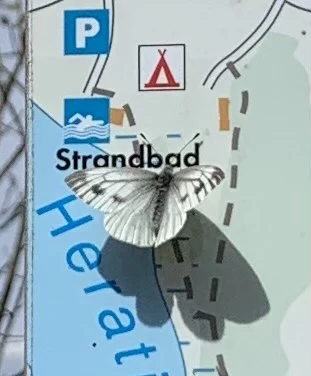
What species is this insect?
Pieris napi
